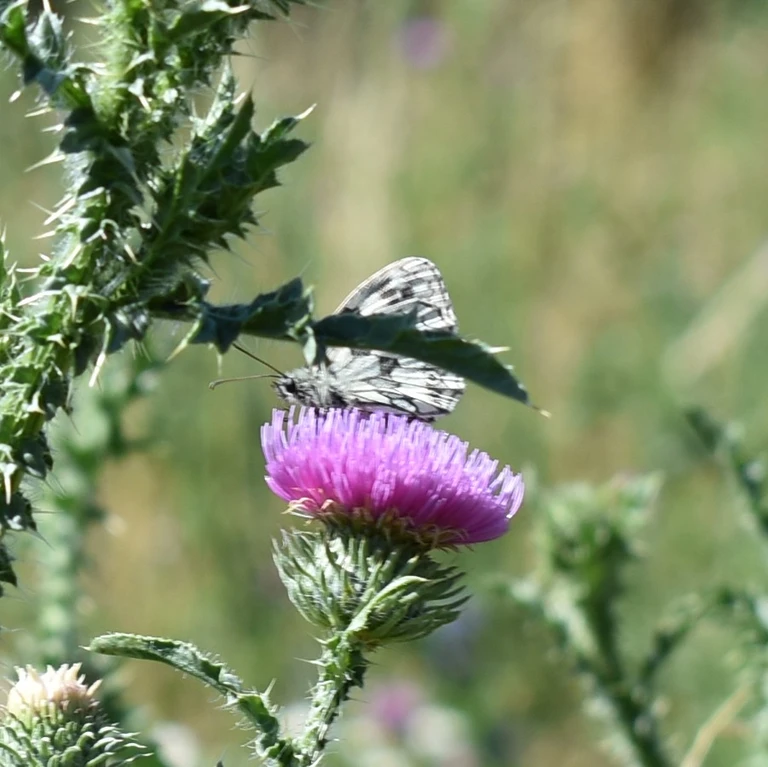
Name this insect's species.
Melanargia galathea
